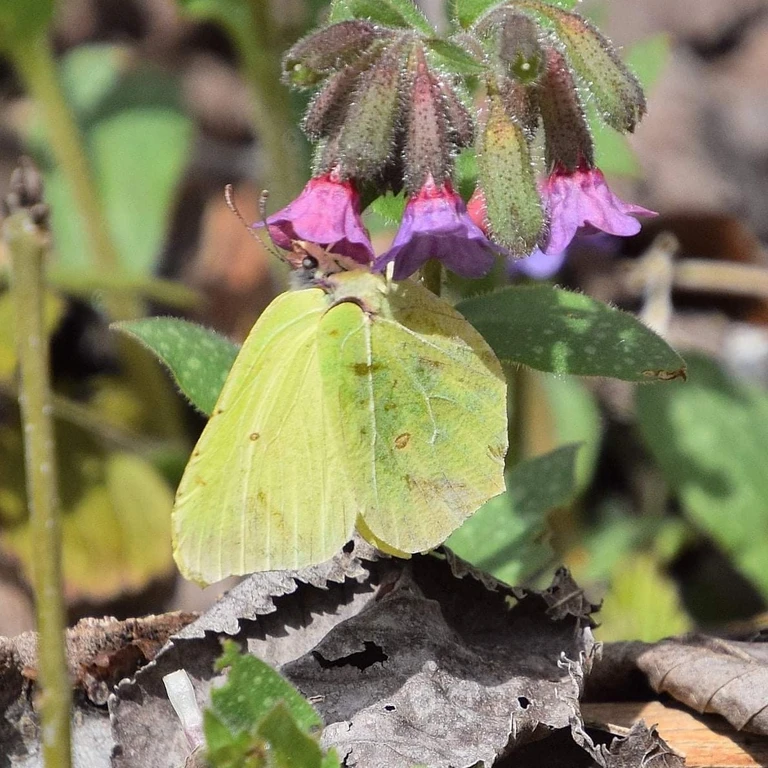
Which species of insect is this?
Gonepteryx rhamni
